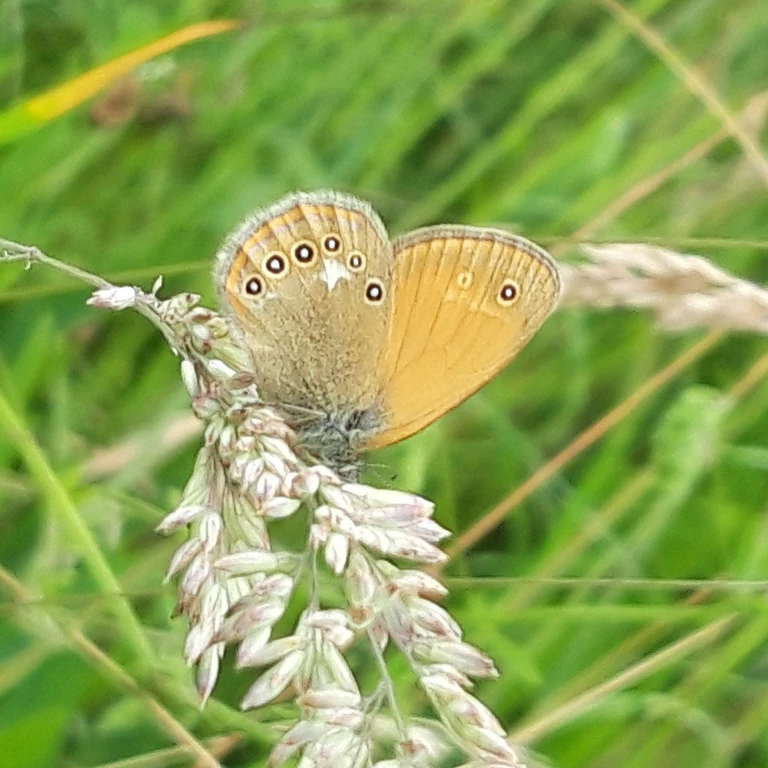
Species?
Coenonympha glycerion (also Coenonympha iphis)
